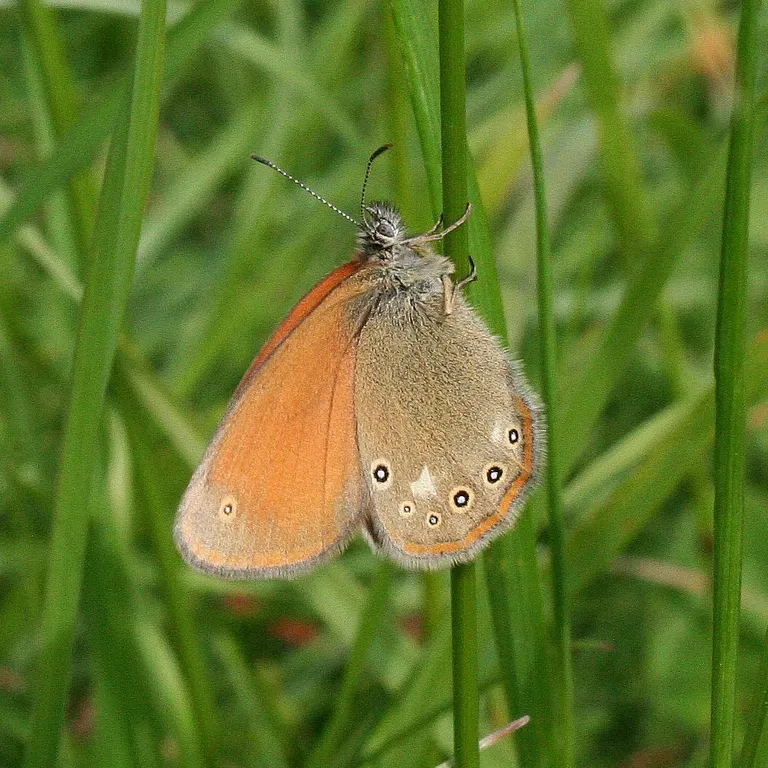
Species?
Coenonympha glycerion (also Coenonympha iphis)
